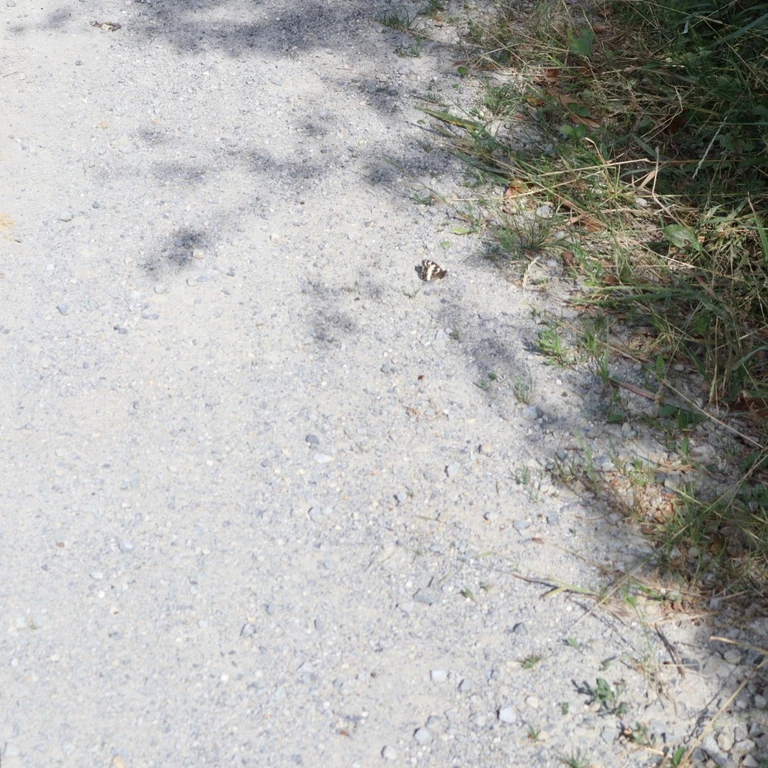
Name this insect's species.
Brintesia circe
